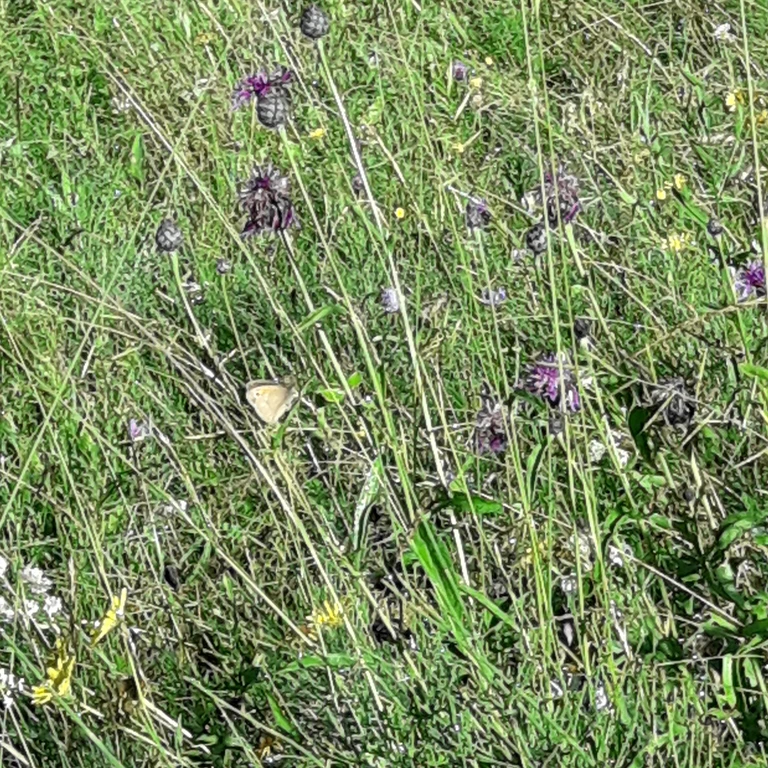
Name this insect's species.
Coenonympha pamphilus
